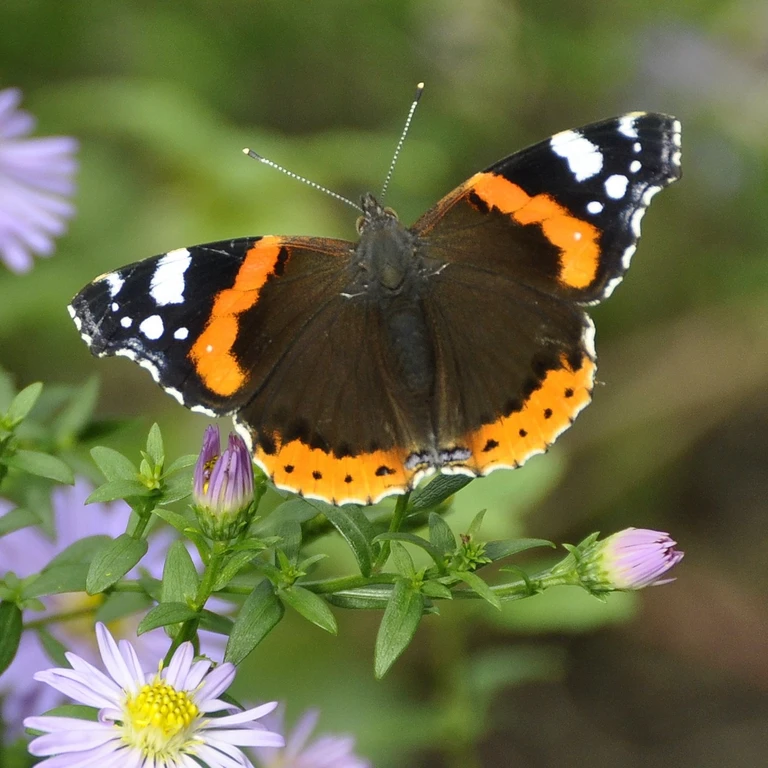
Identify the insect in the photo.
Vanessa atalanta
